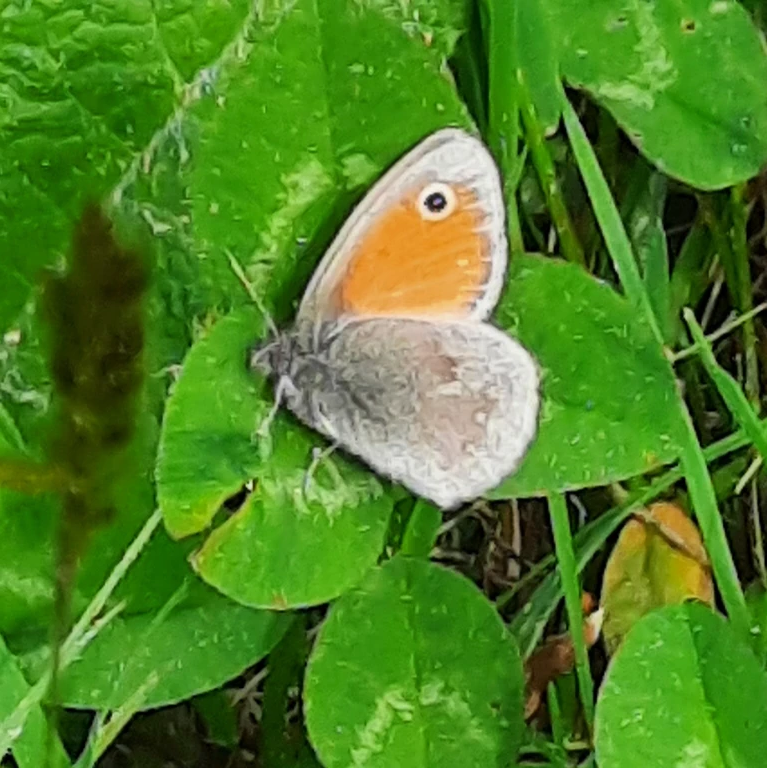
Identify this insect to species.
Coenonympha pamphilus
